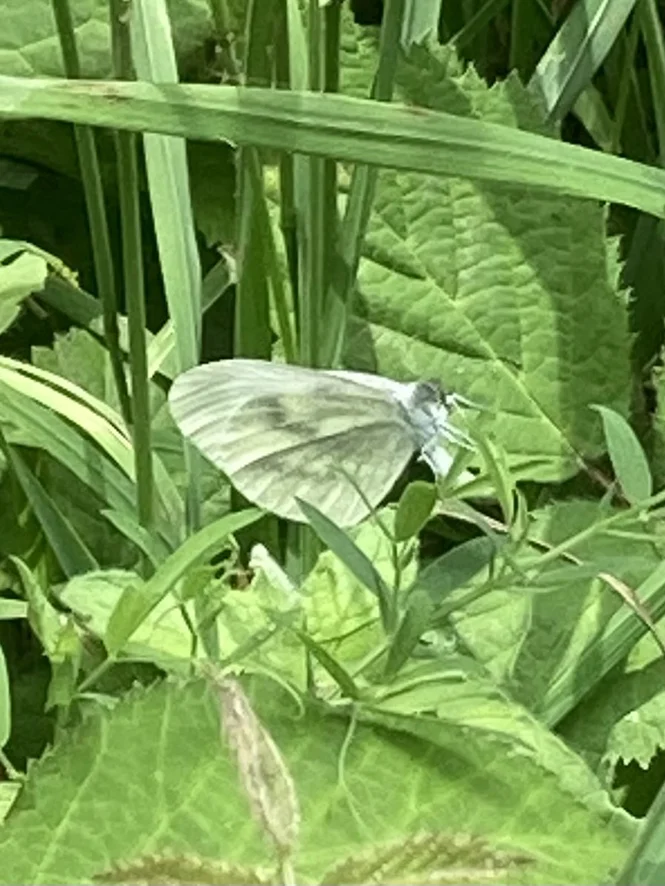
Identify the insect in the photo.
Leptidea sinapis/juvernica
